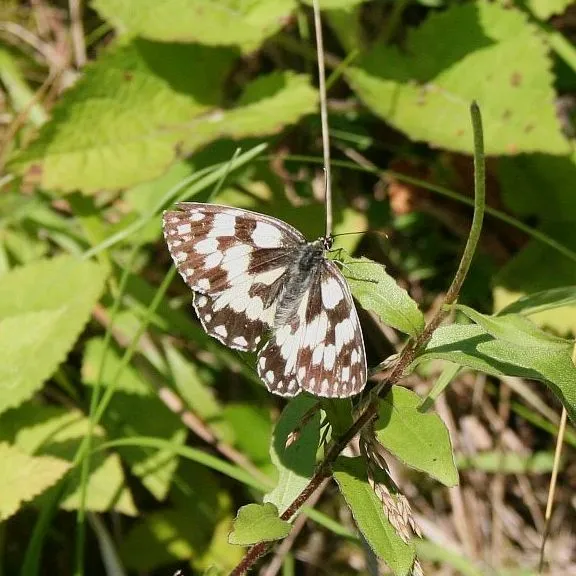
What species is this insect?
Melanargia galathea
